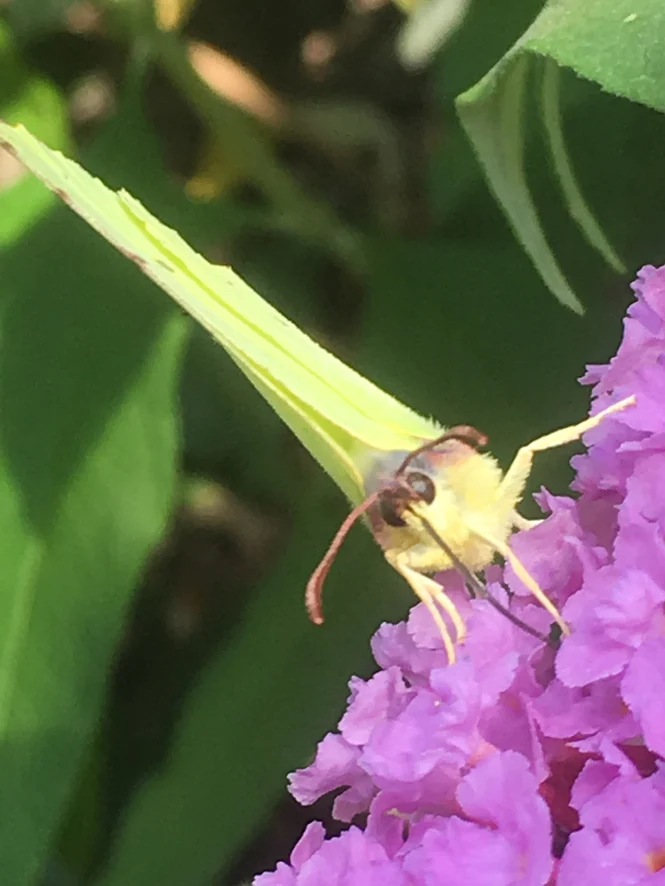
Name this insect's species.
Gonepteryx rhamni
